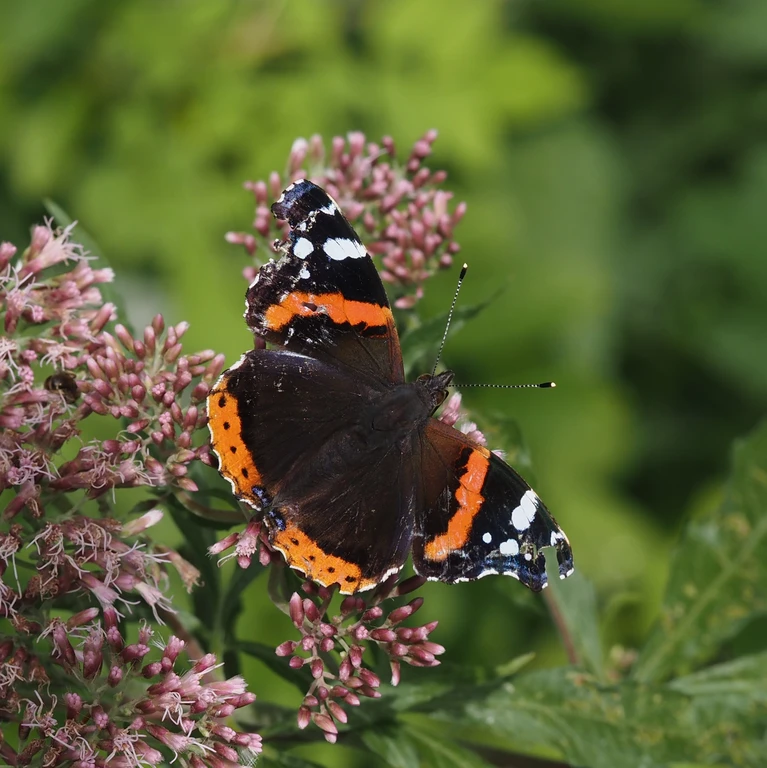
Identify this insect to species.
Vanessa atalanta
